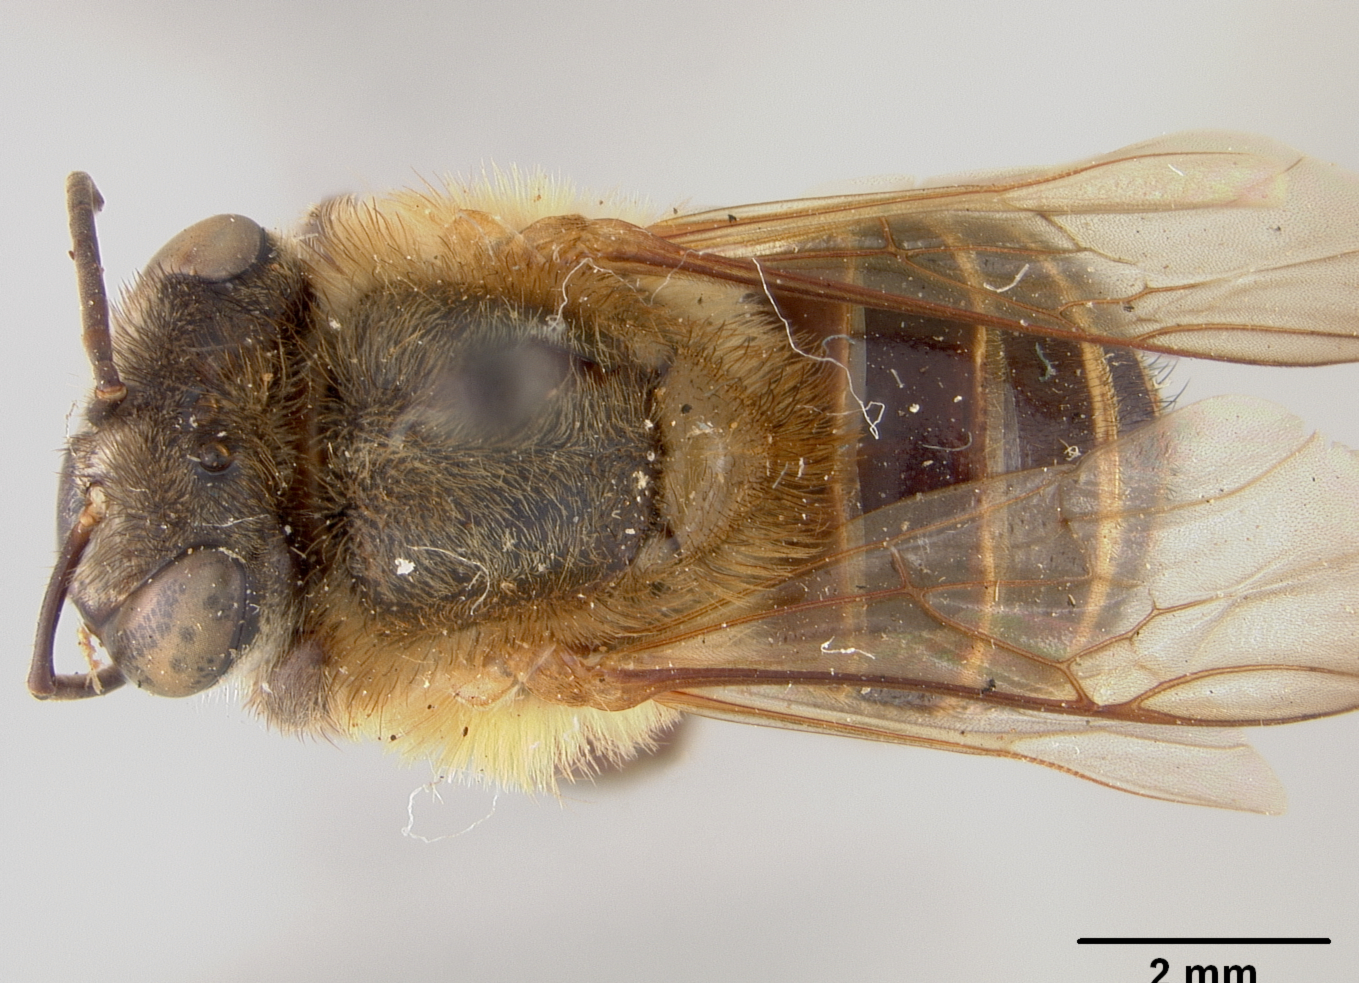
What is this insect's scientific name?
Melipona fasciata
